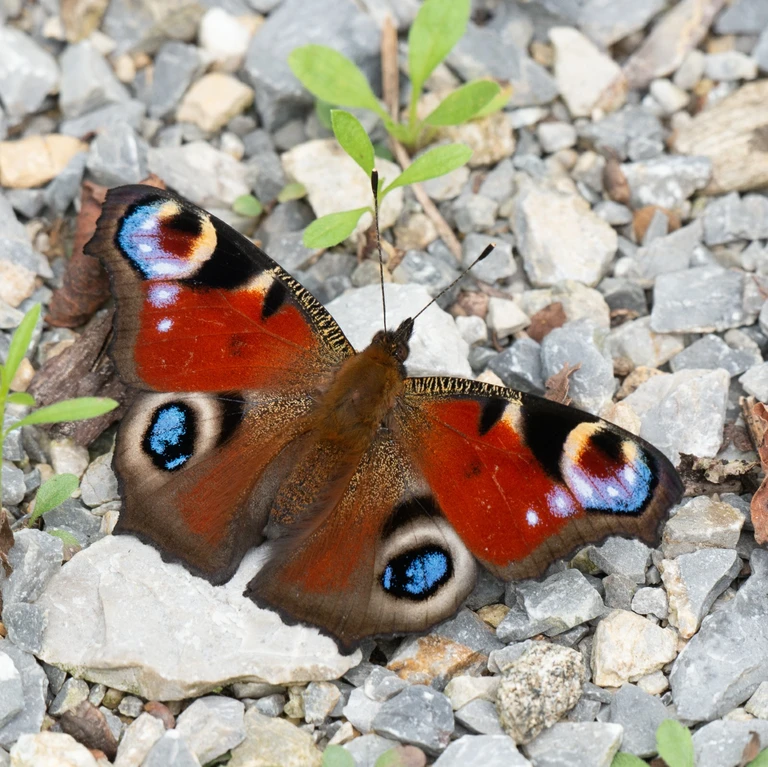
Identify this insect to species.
Aglais io
